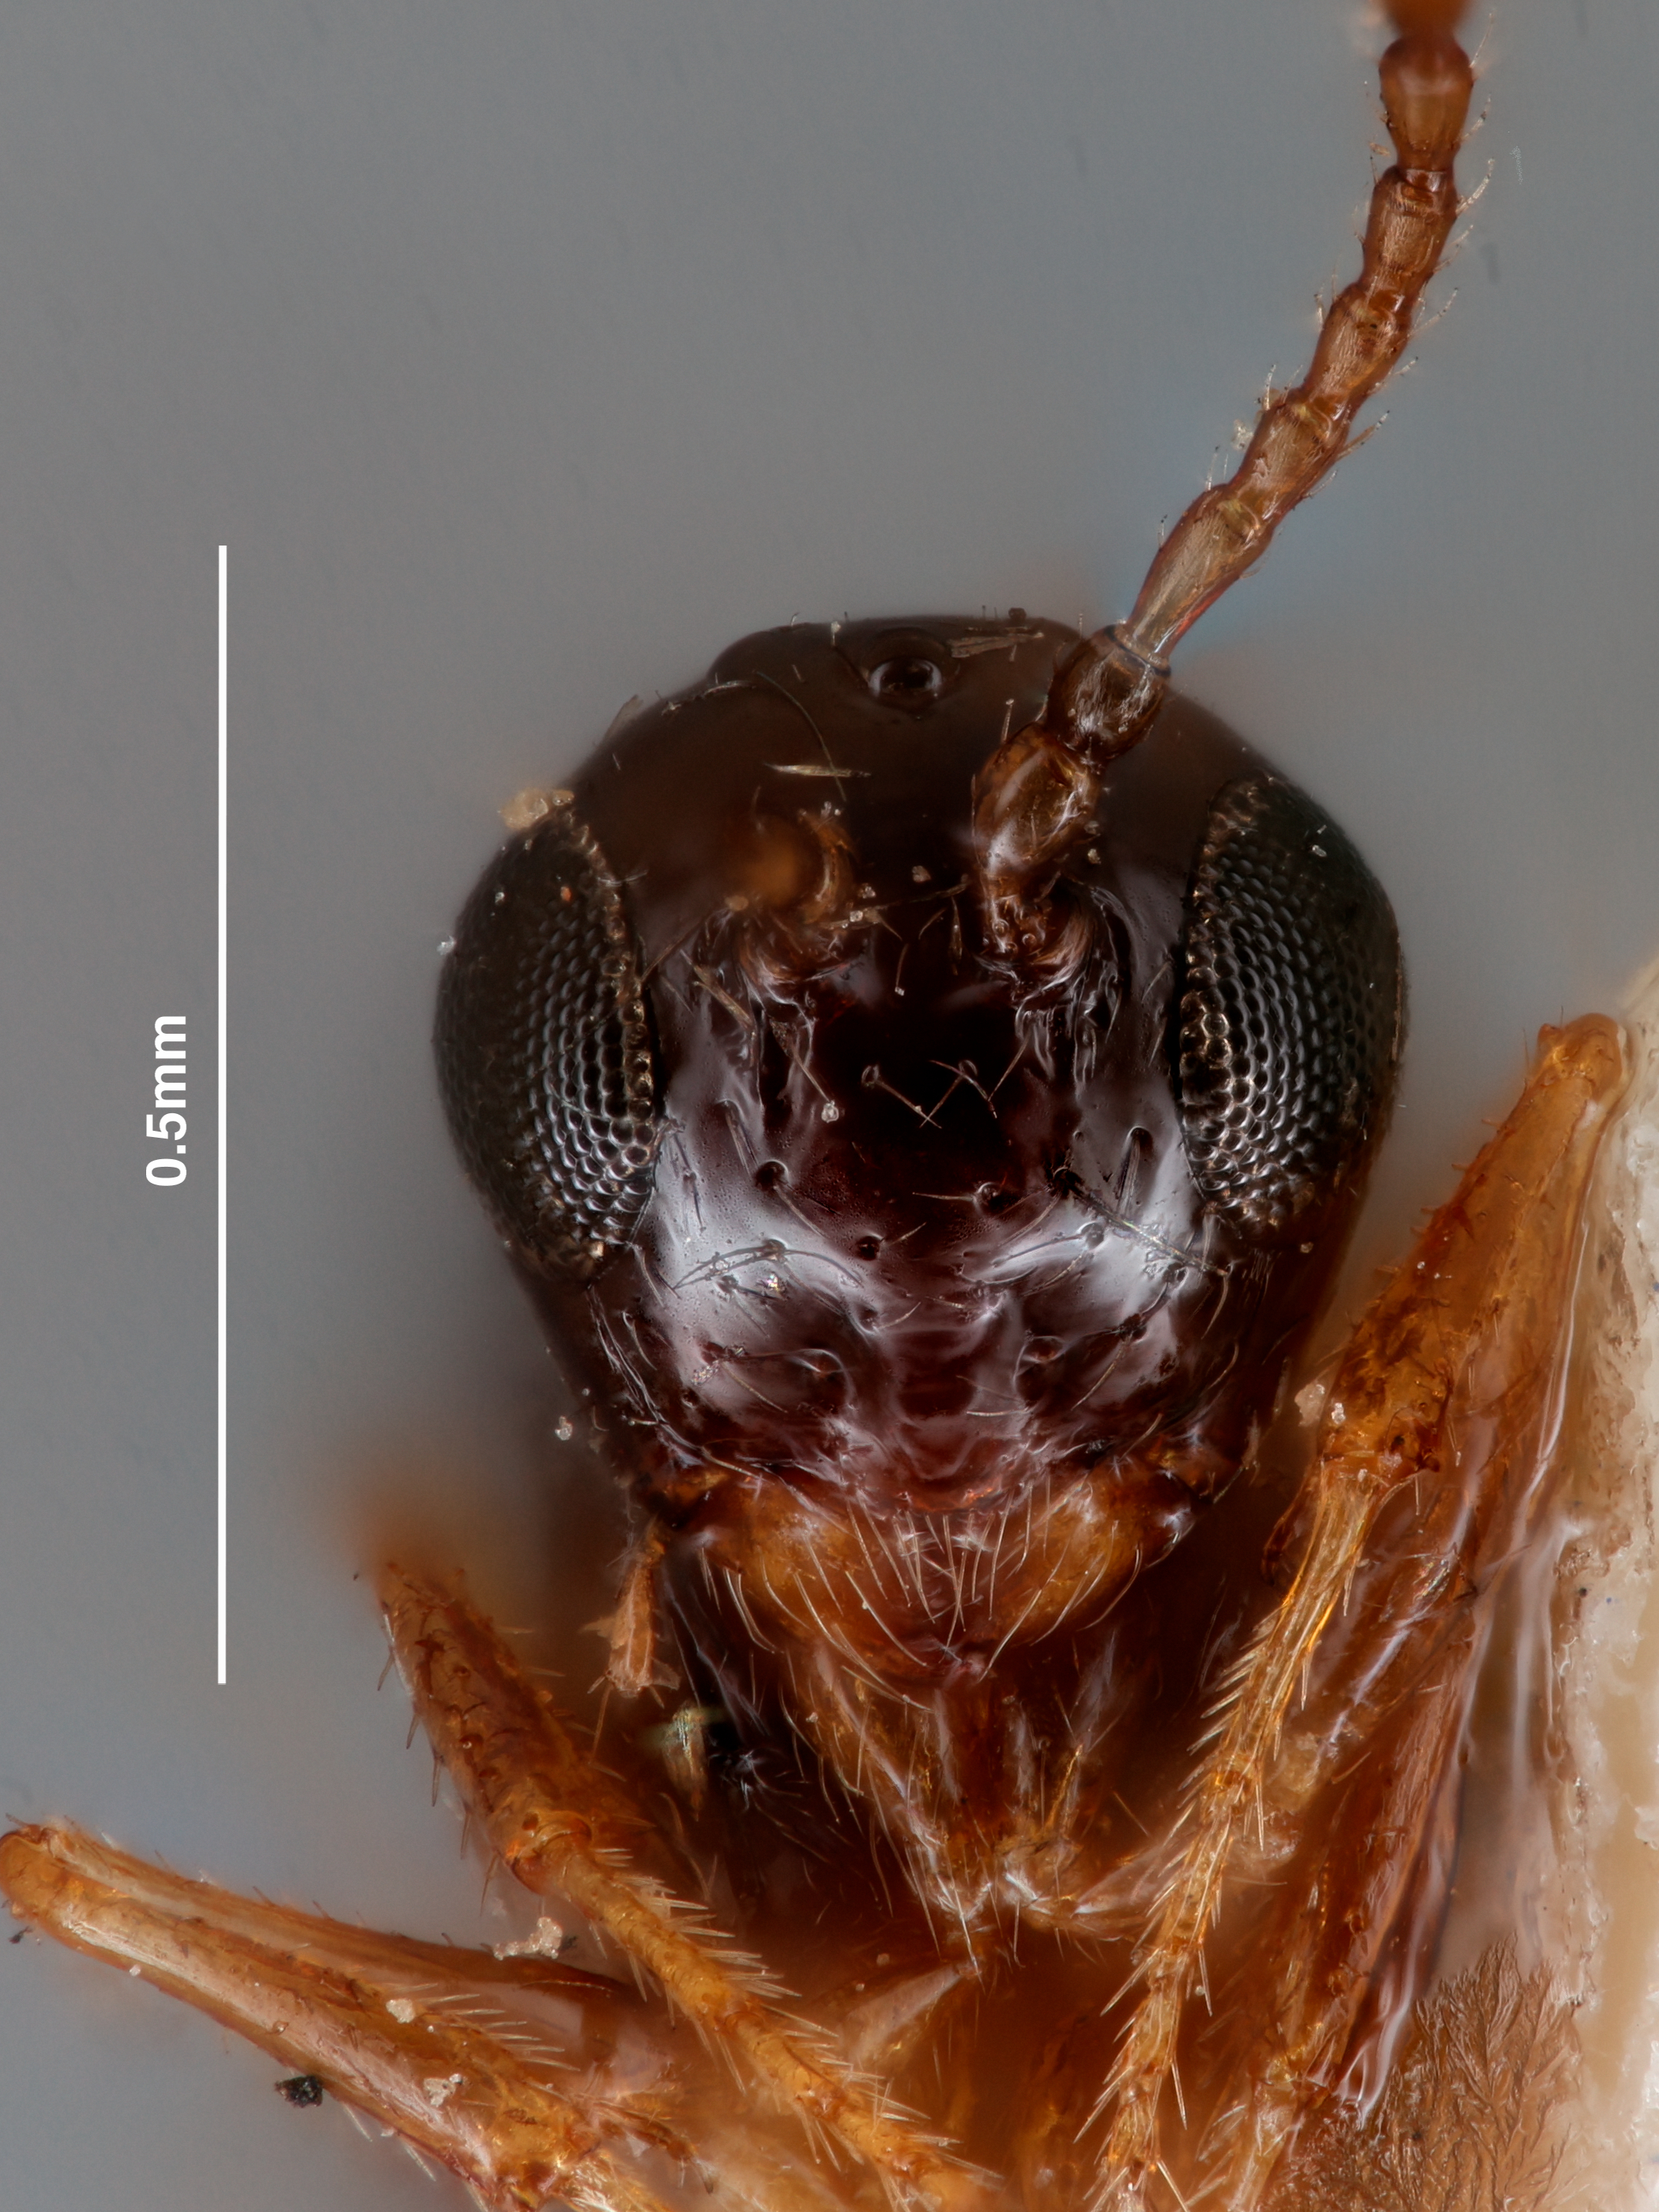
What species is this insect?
Hexaplasta proxima
